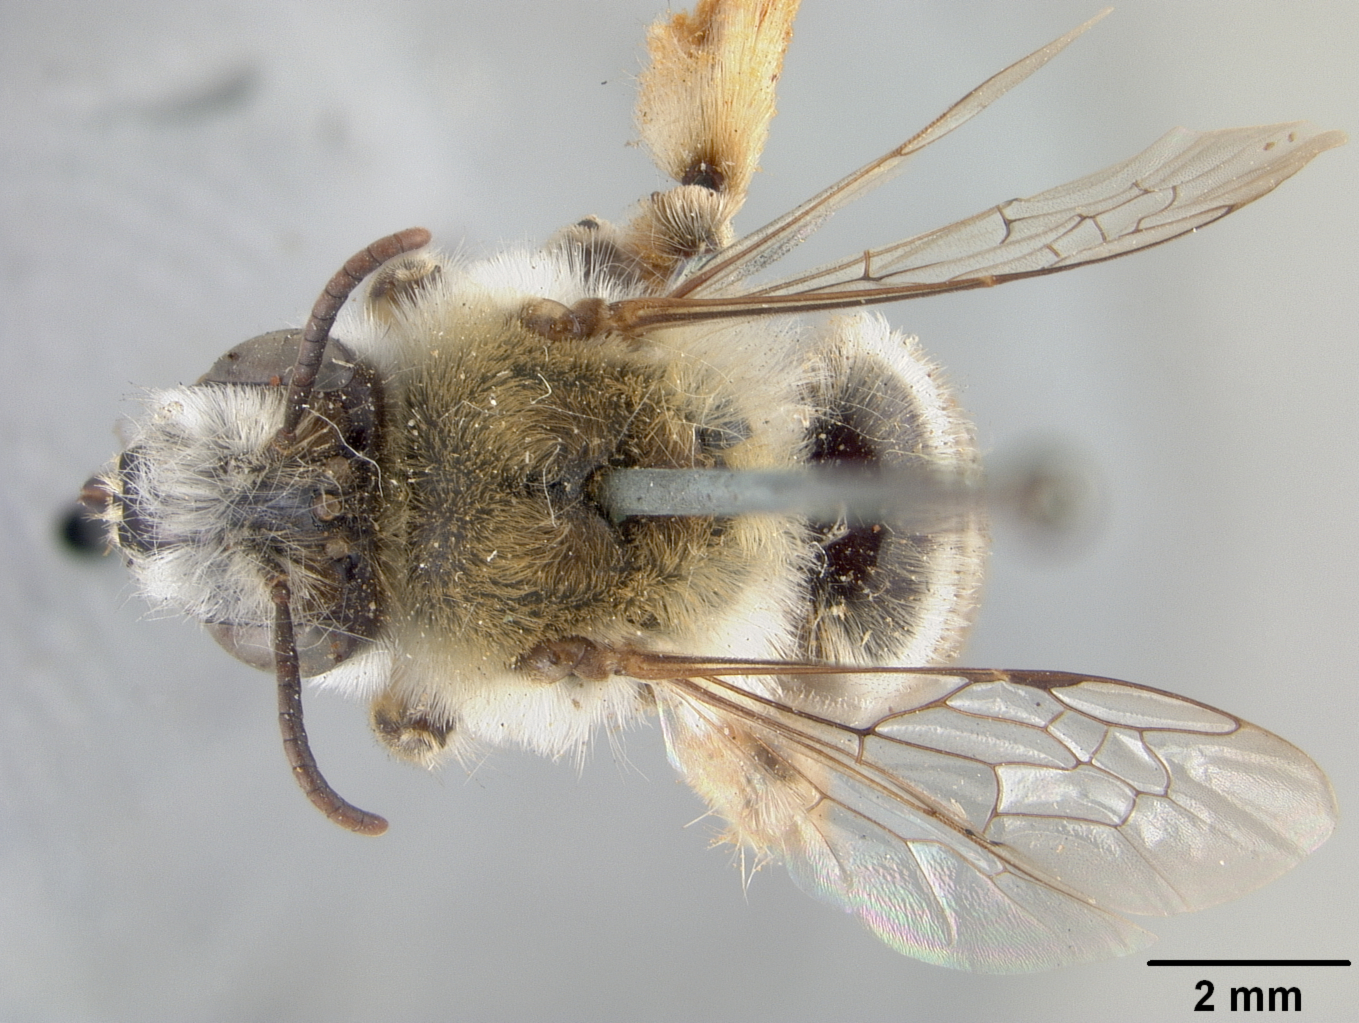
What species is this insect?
Megandrena larreae
